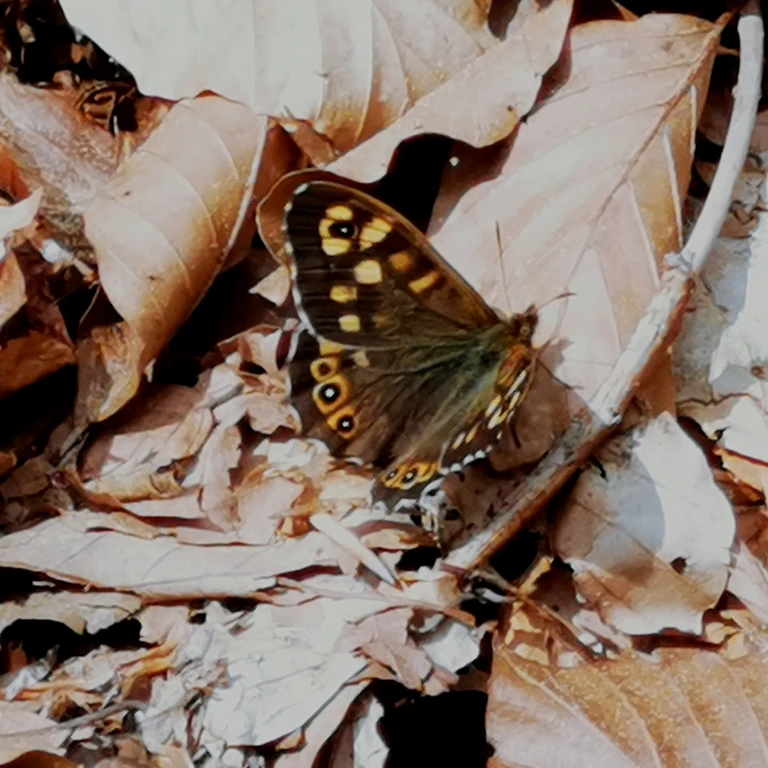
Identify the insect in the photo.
Pararge aegeria
